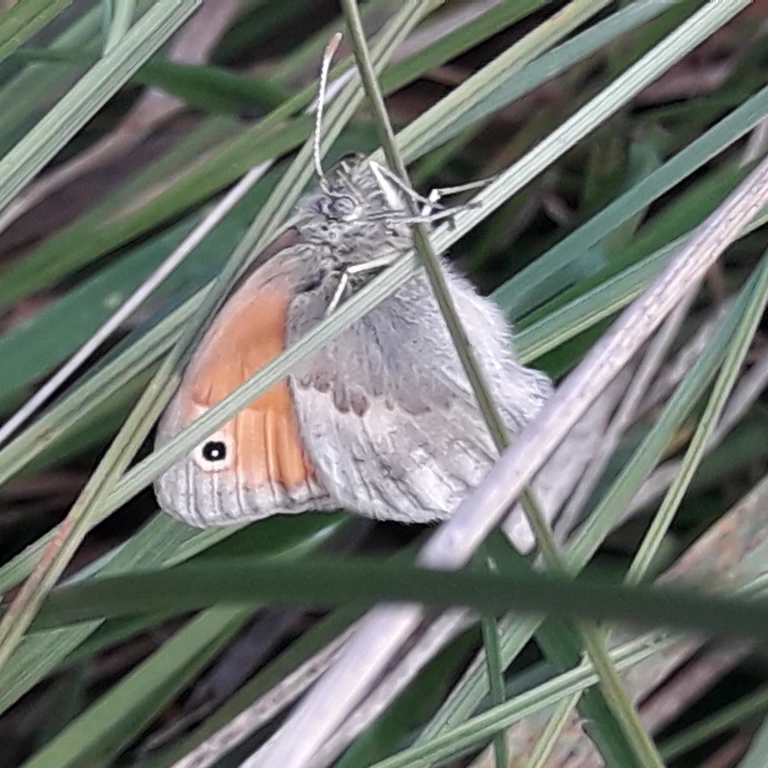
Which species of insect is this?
Coenonympha pamphilus
